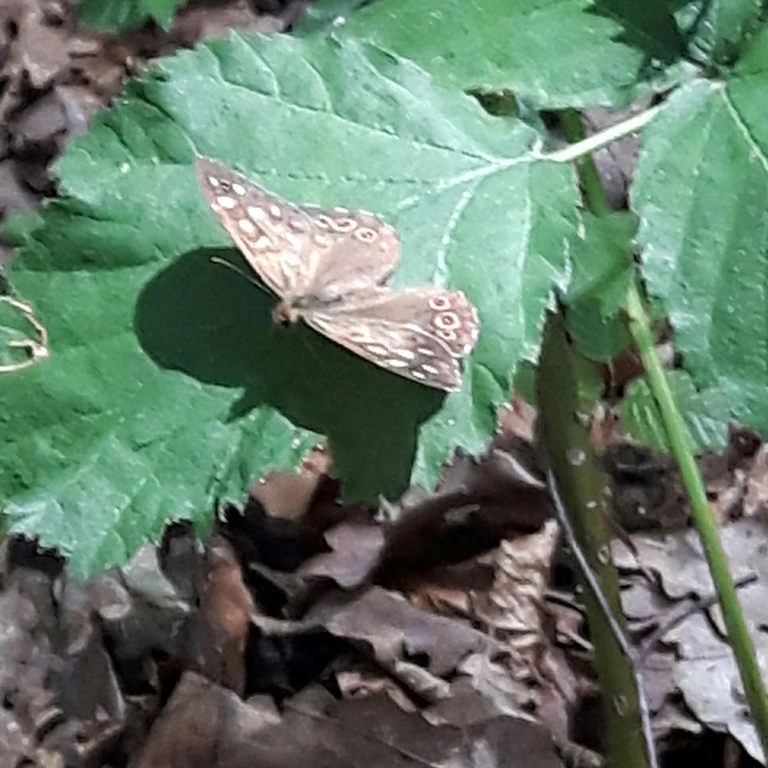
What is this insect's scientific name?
Pararge aegeria
